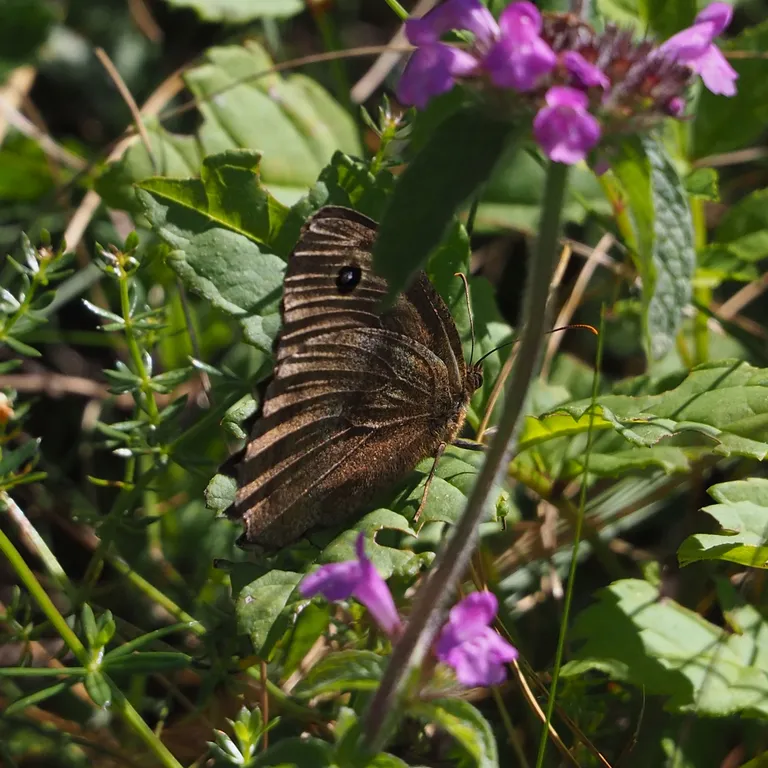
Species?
Minois dryas
